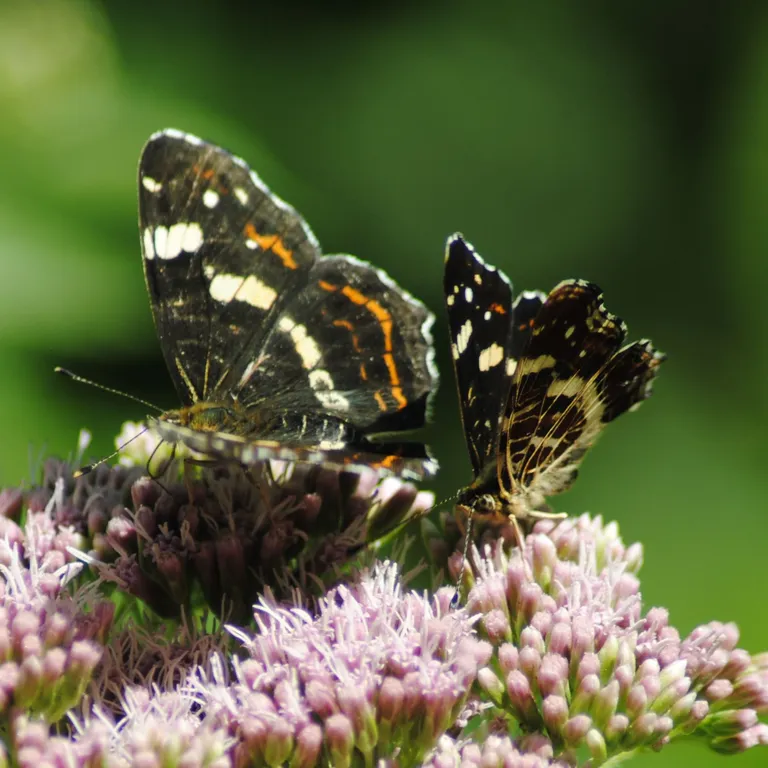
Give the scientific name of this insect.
Araschnia levana
